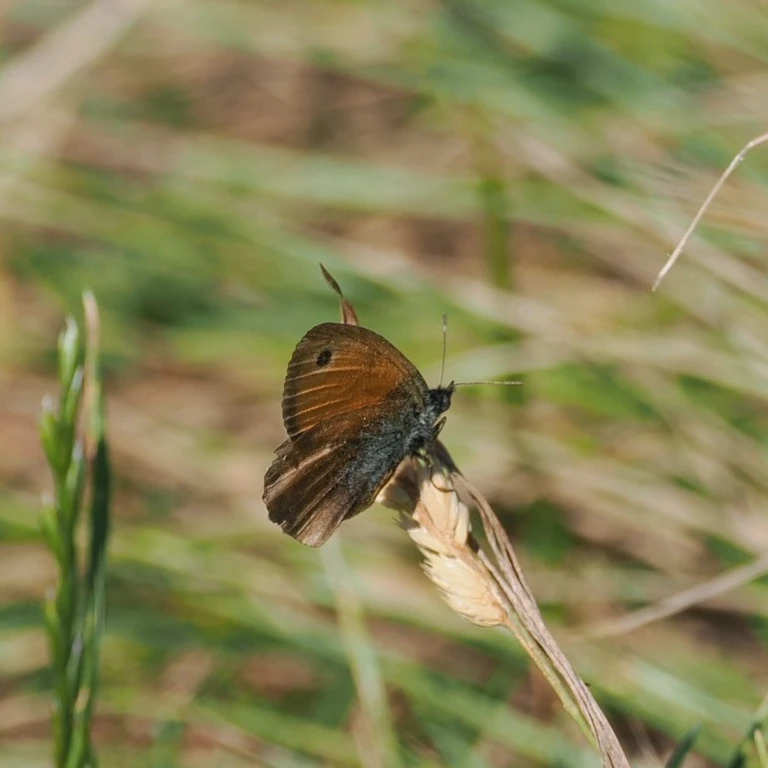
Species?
Coenonympha pamphilus
